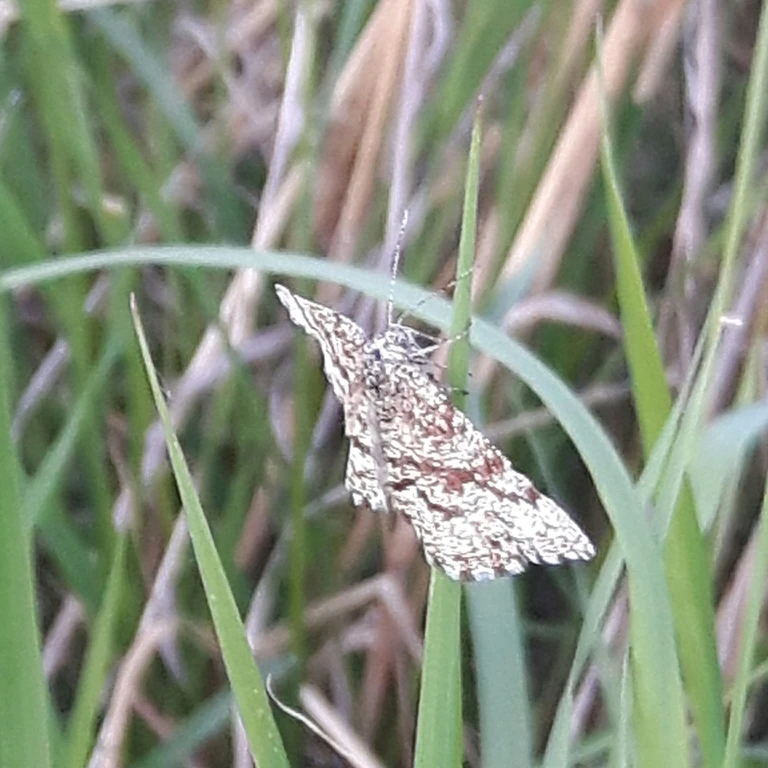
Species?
Ematurga atomaria
